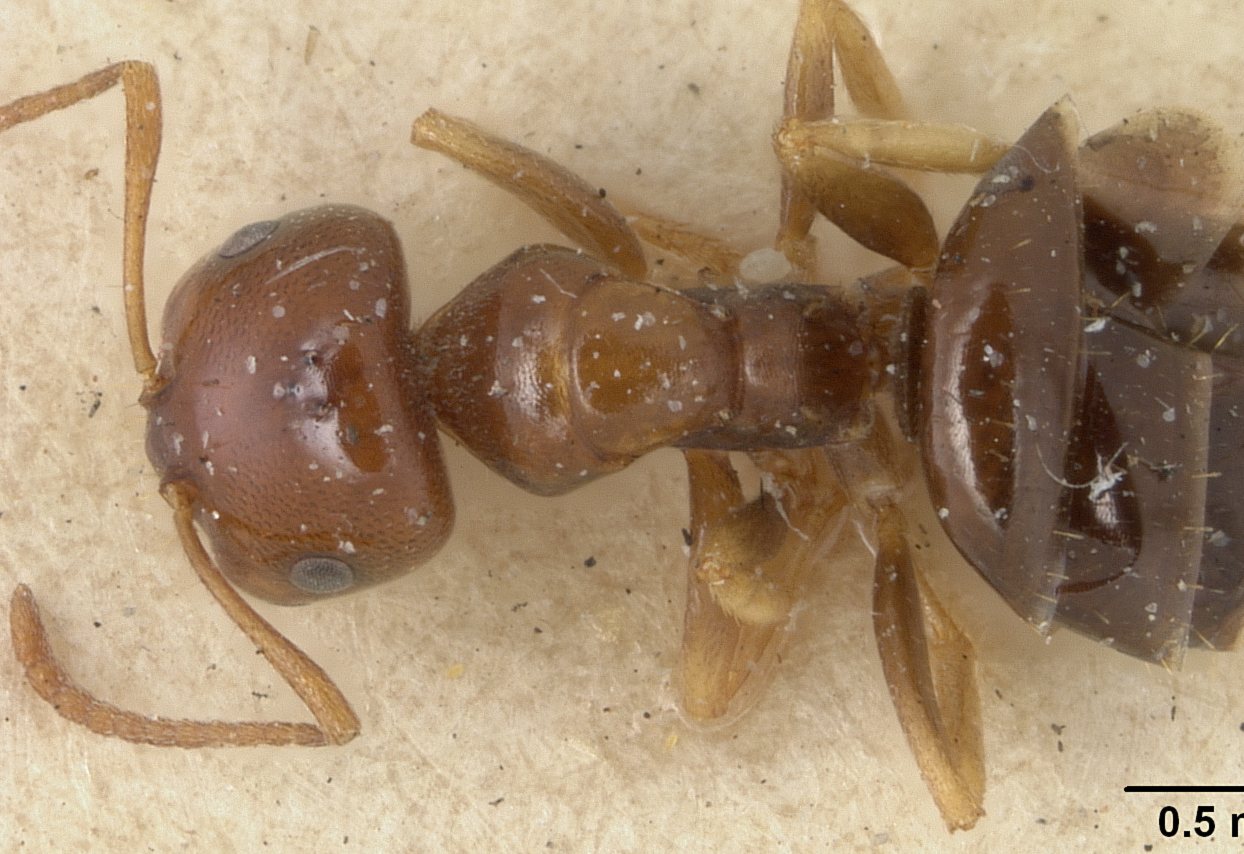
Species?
Melophorus fieldi
